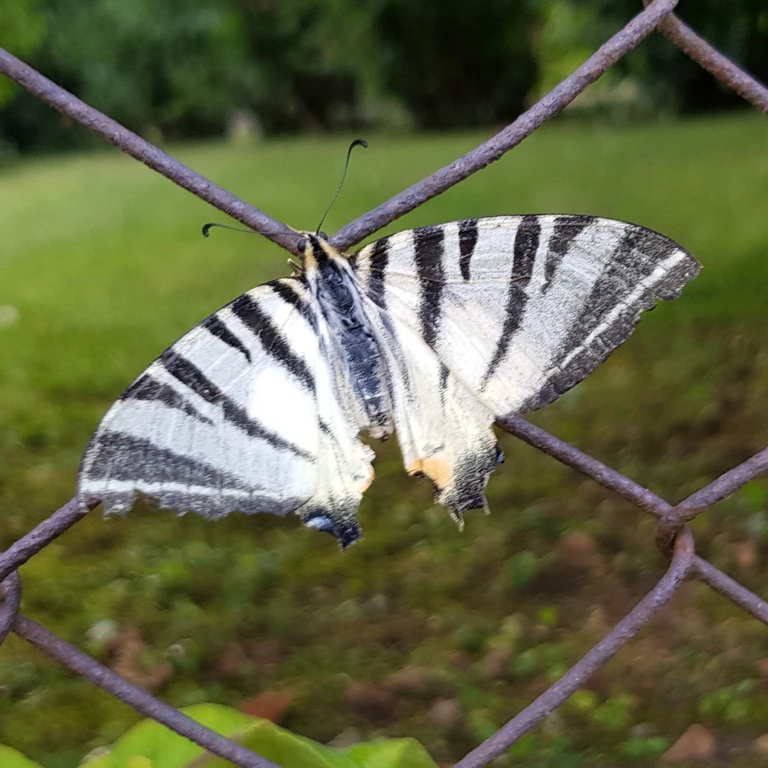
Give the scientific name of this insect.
Iphiclides podalirius
